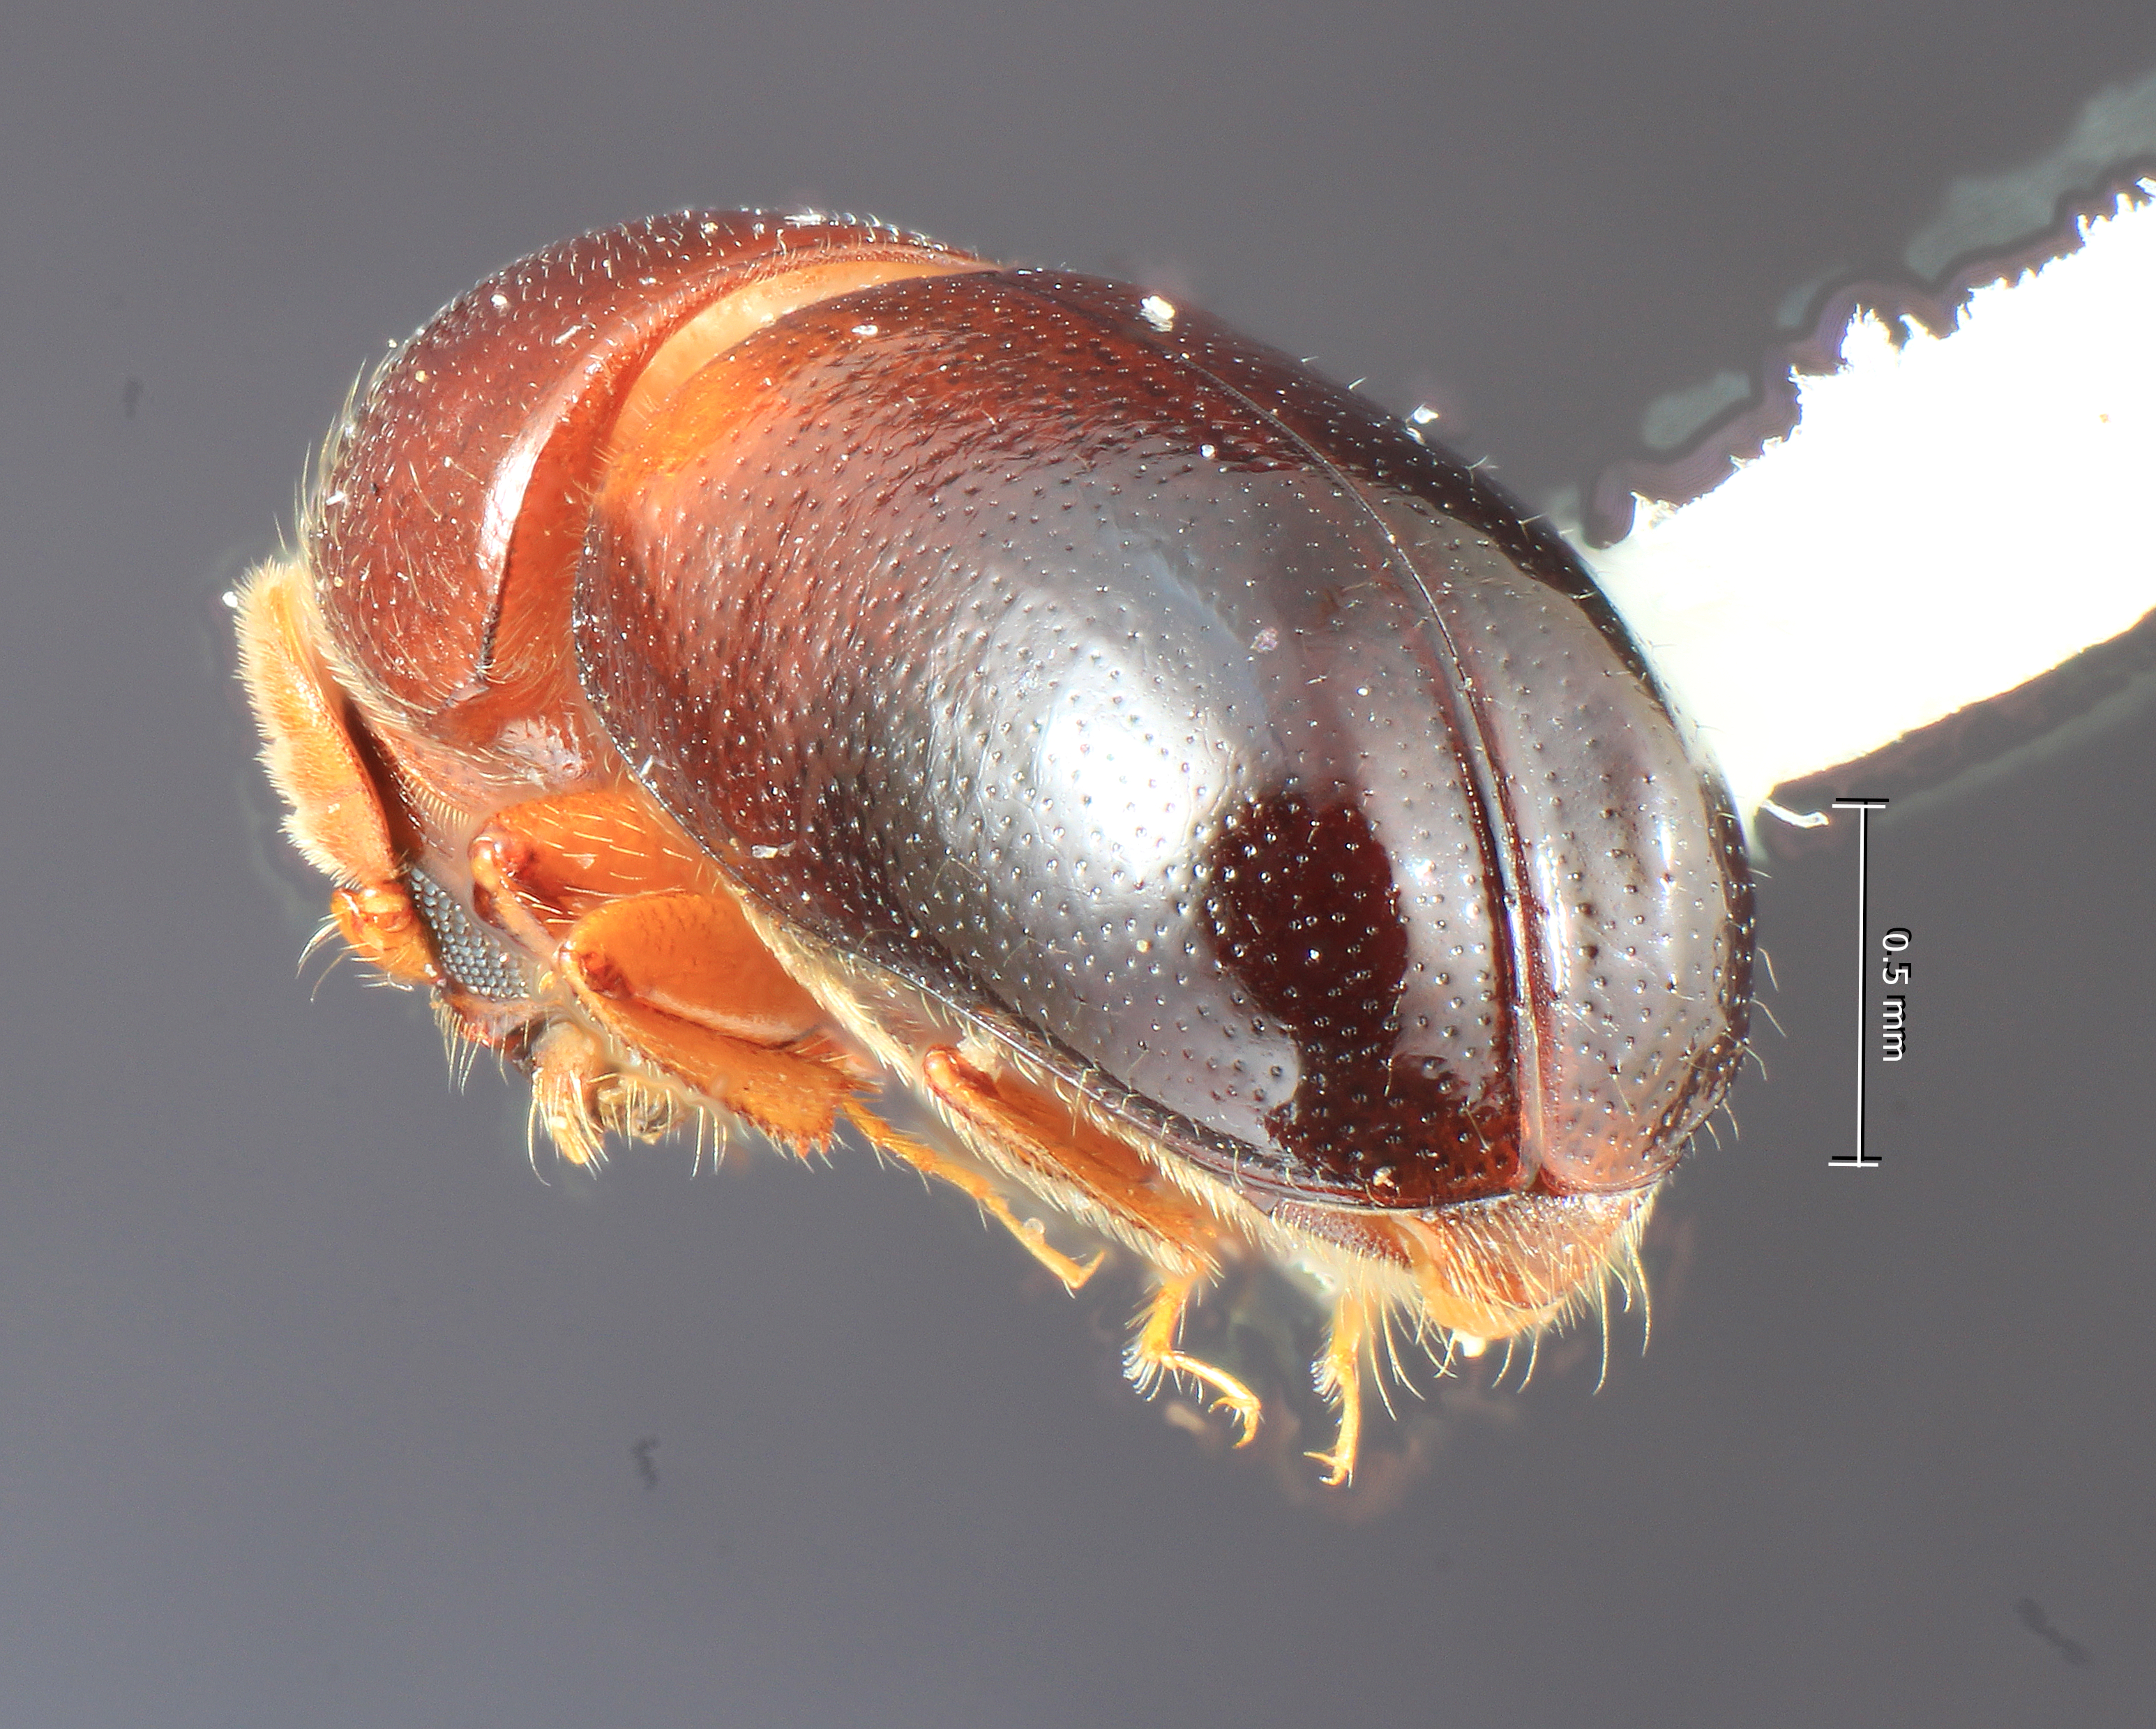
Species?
Corthylus comatus
